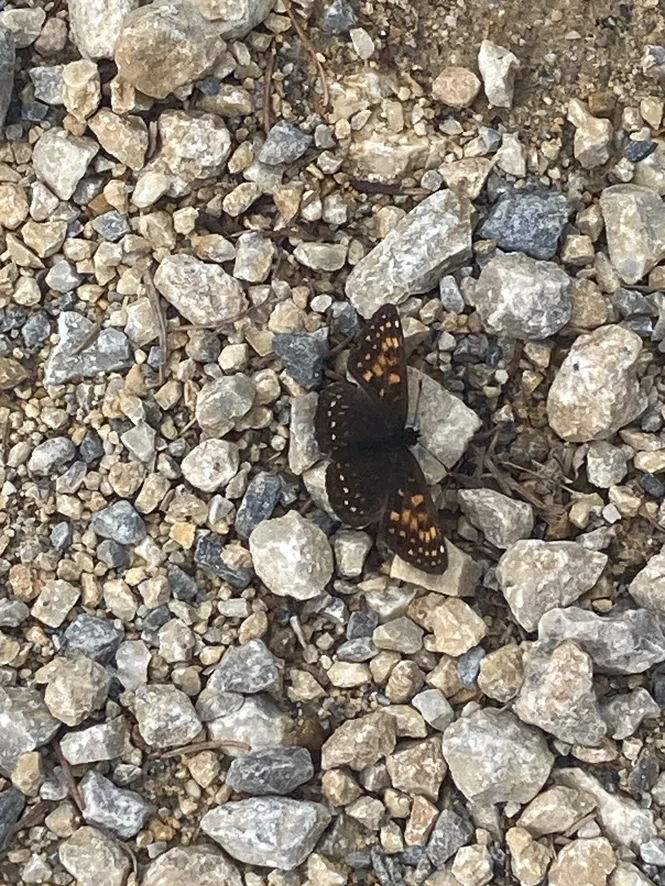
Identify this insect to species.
Melitaea diamina
